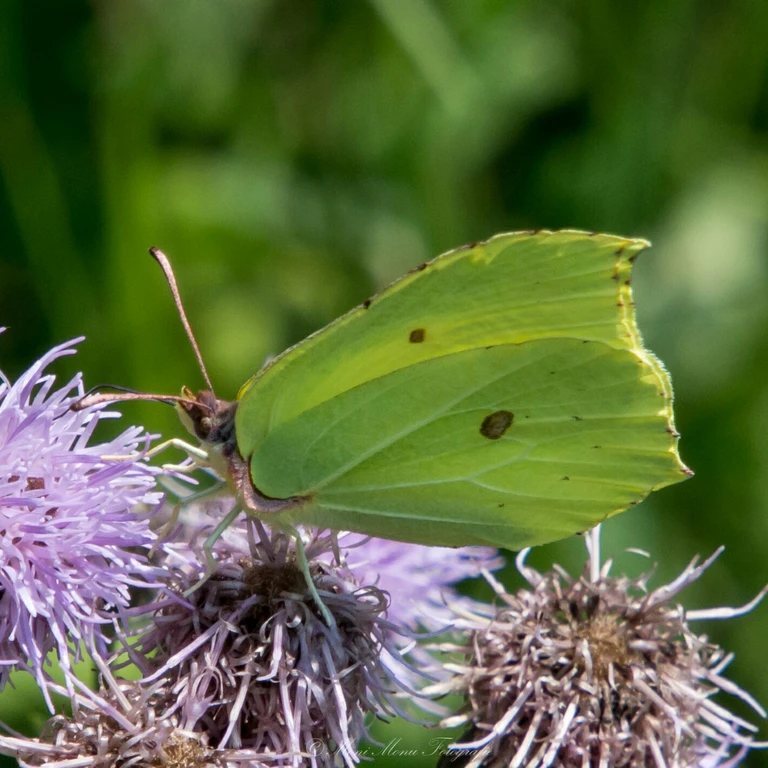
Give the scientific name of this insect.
Gonepteryx rhamni
